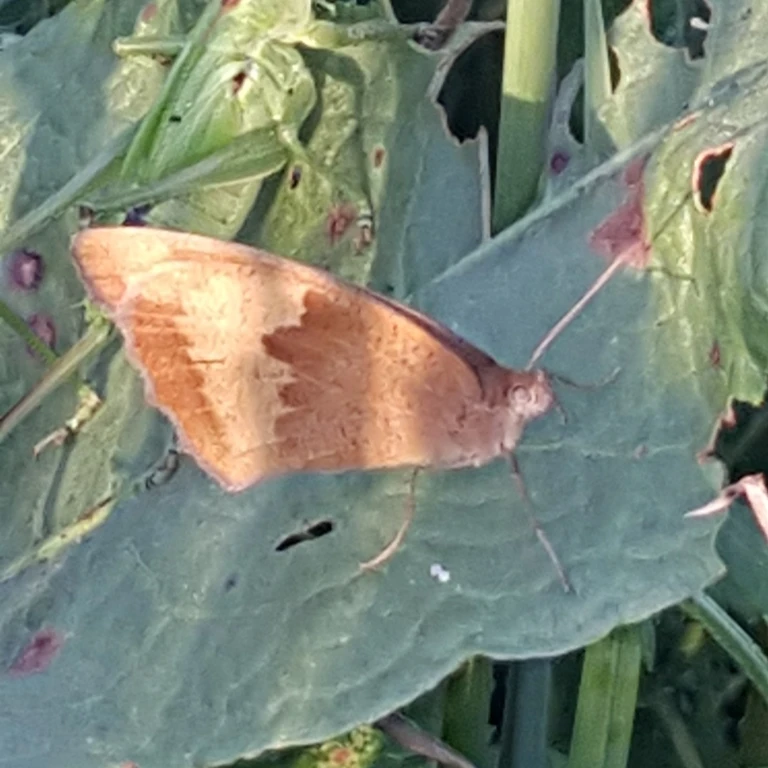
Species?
Maniola jurtina
